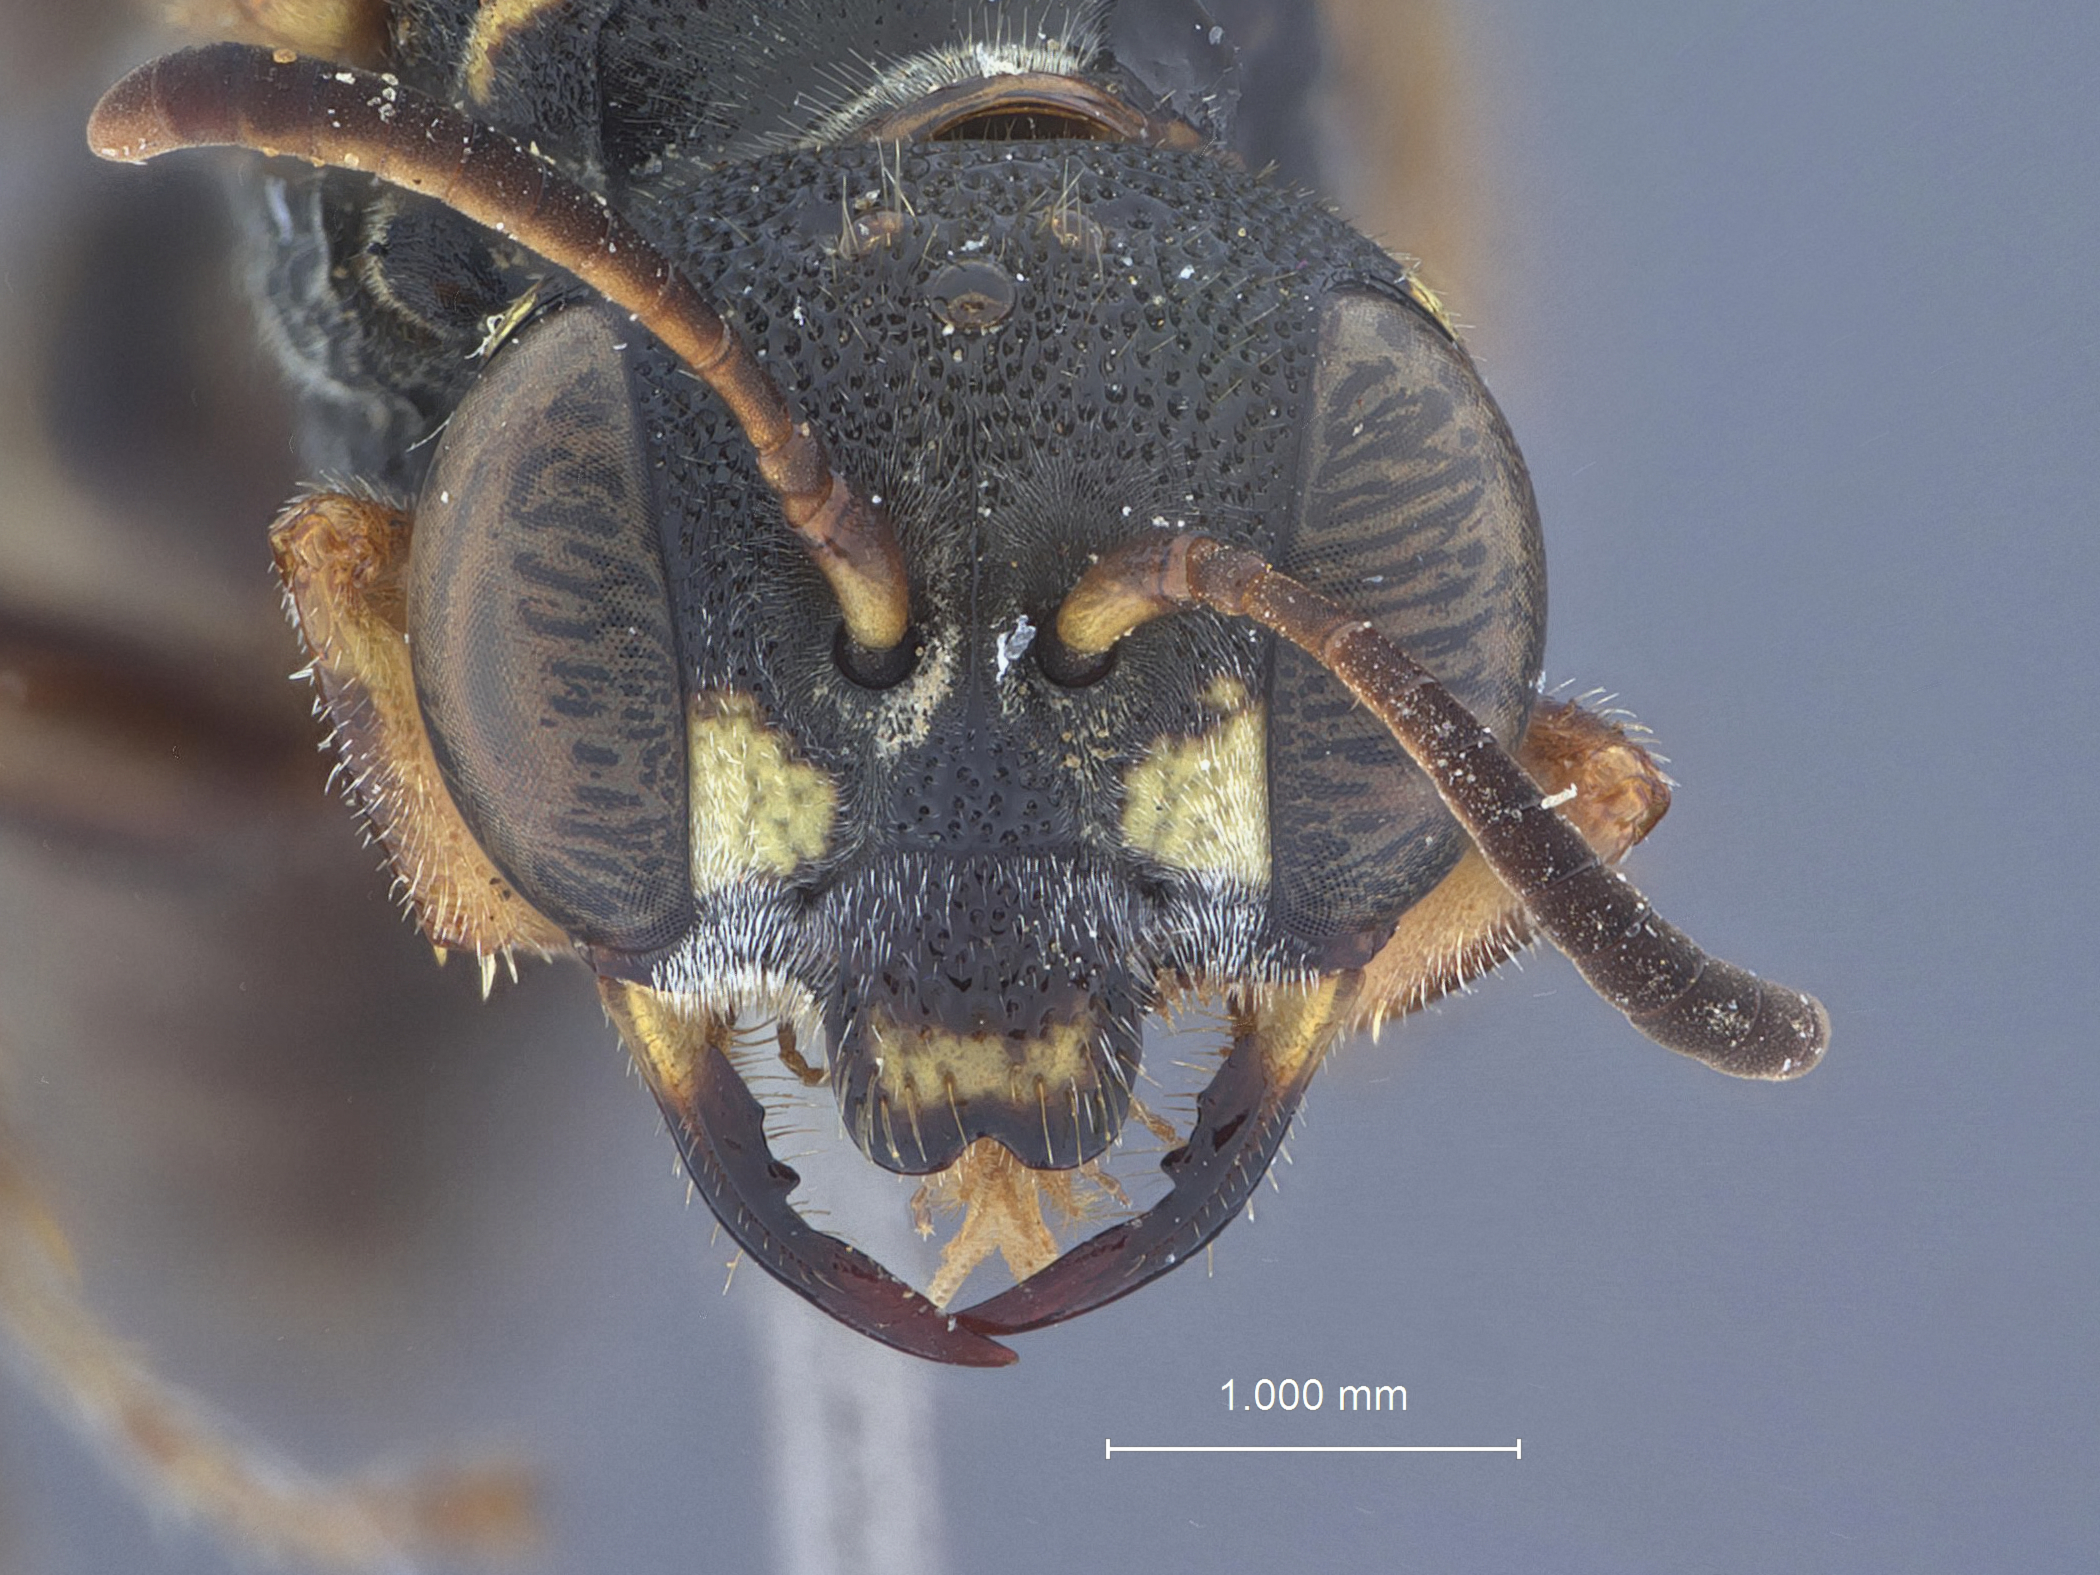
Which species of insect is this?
Cerceris callani
